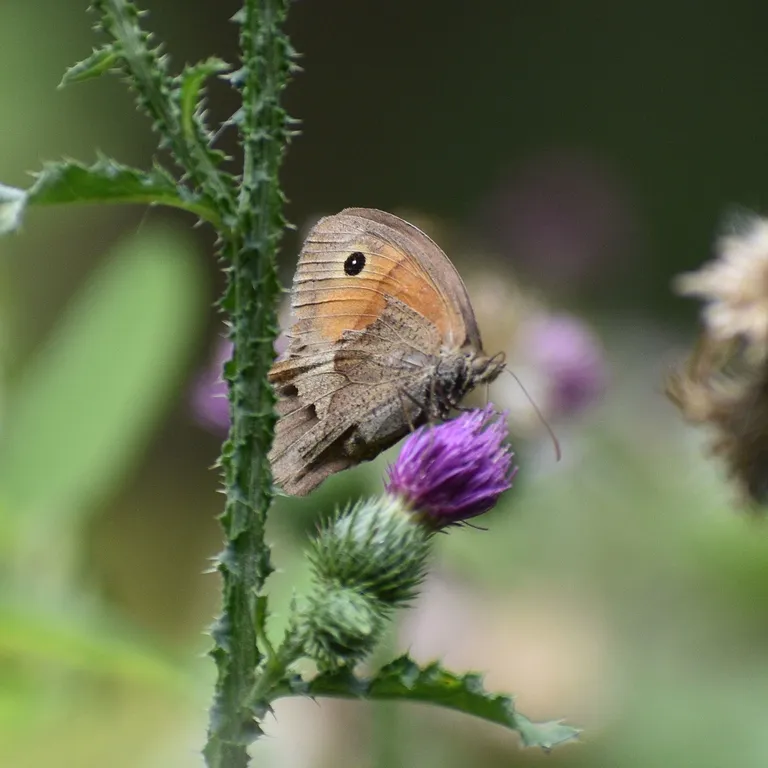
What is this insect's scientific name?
Maniola jurtina
